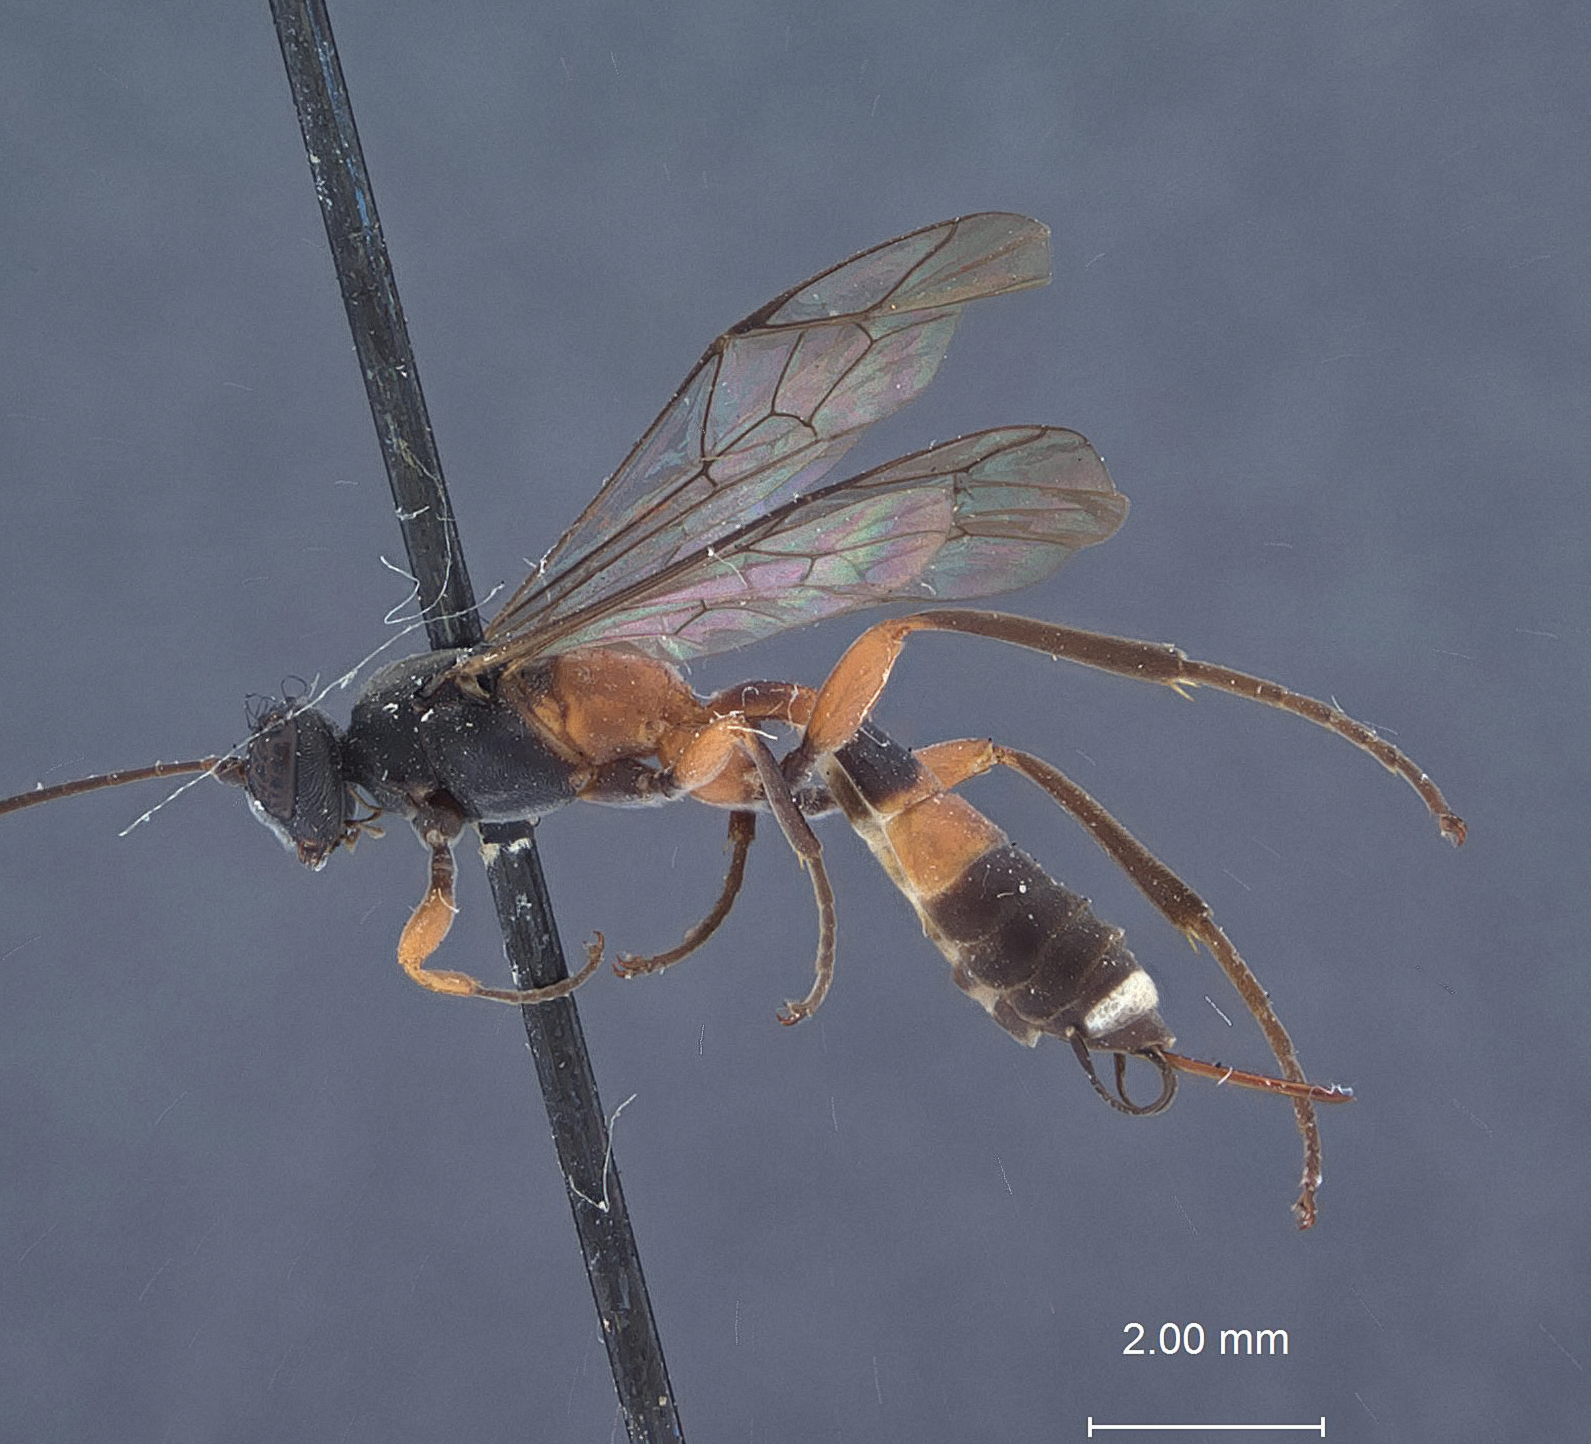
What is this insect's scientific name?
Eripternimorpha schoenobii
